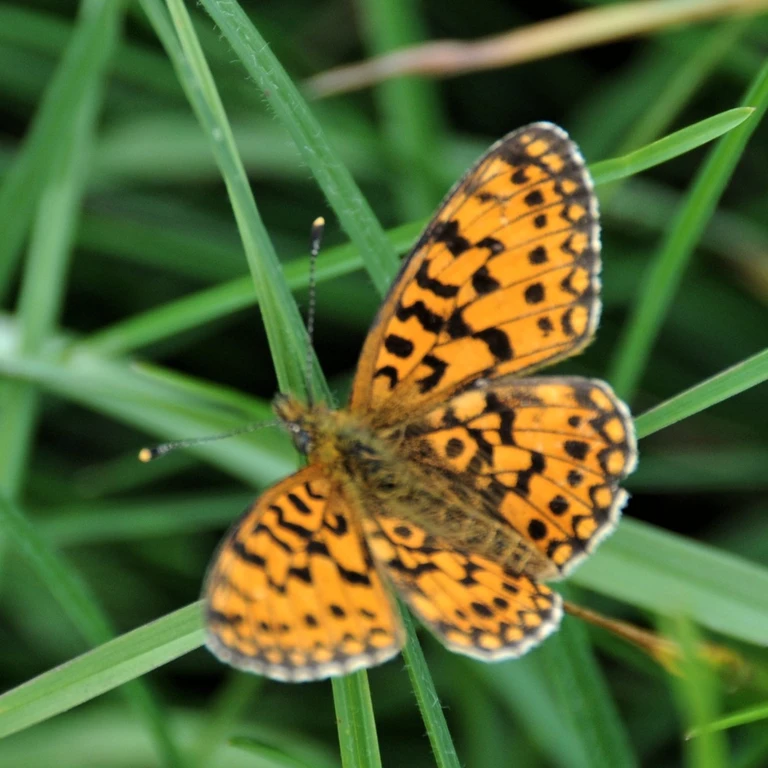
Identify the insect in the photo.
Boloria selene
